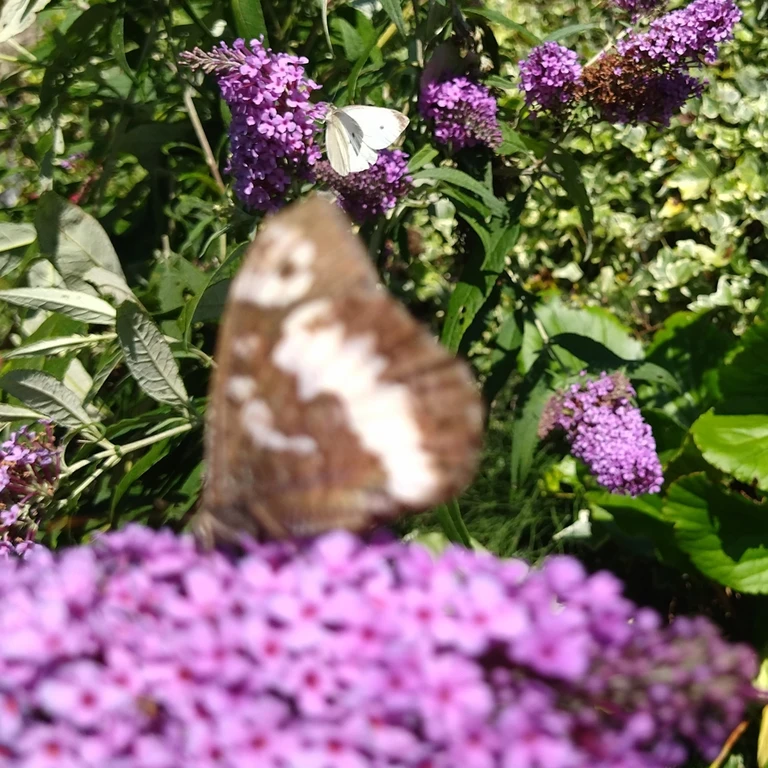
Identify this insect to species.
Brintesia circe
